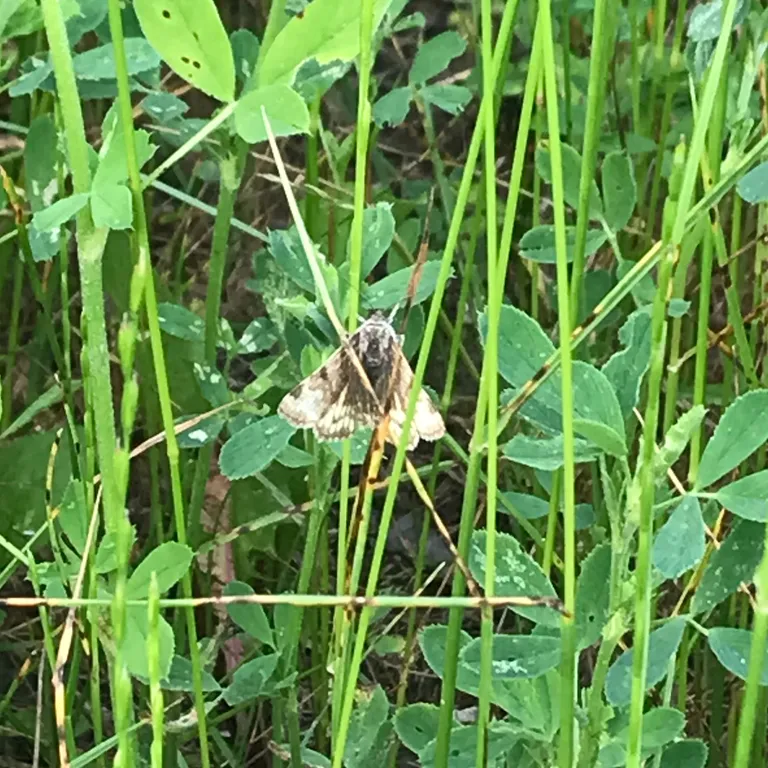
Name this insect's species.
Euclidia glyphica
